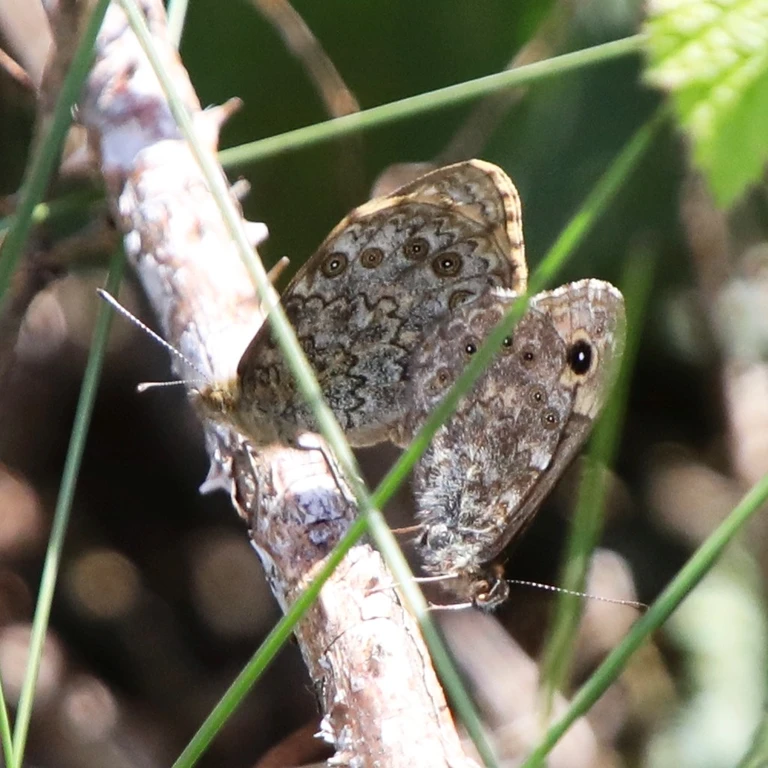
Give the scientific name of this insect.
Lasiommata megera (also Pararge megera)
